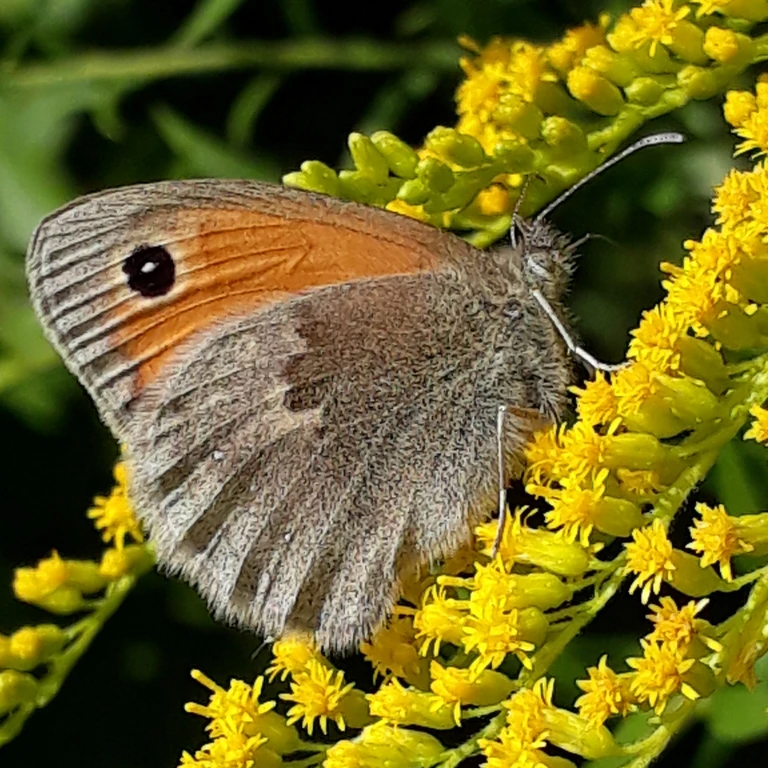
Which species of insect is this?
Coenonympha pamphilus
